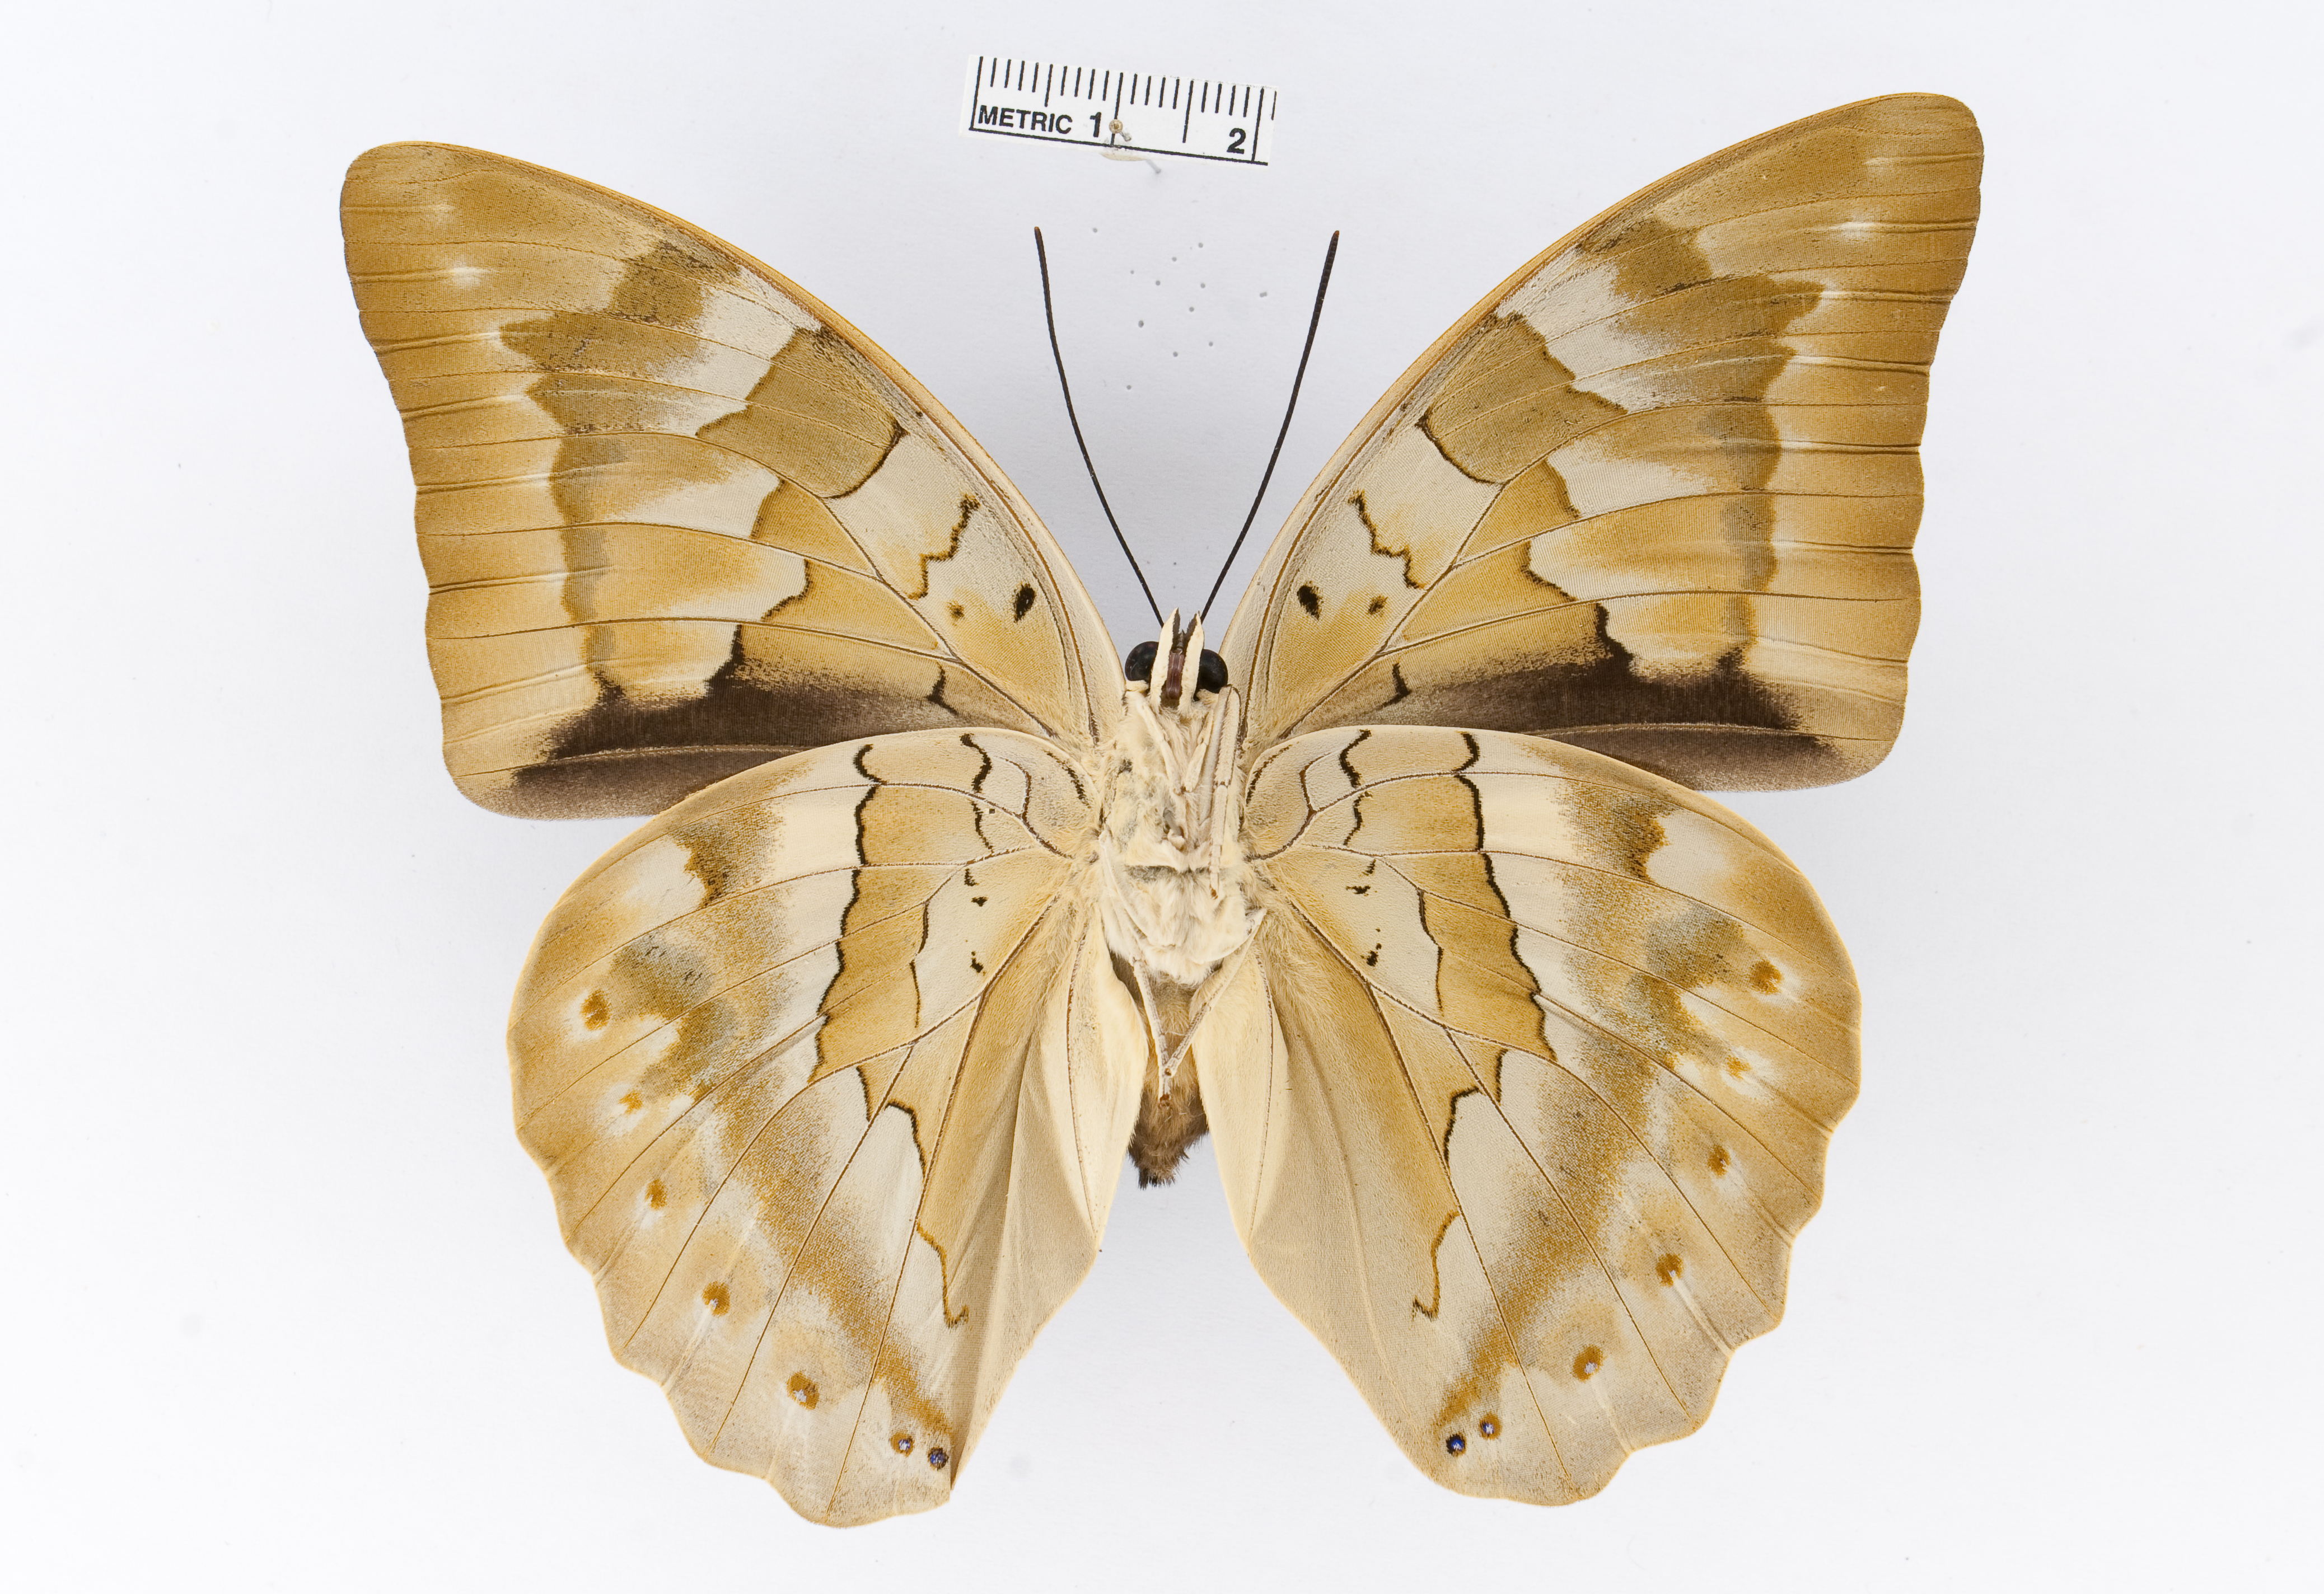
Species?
Archaeoprepona camilla
